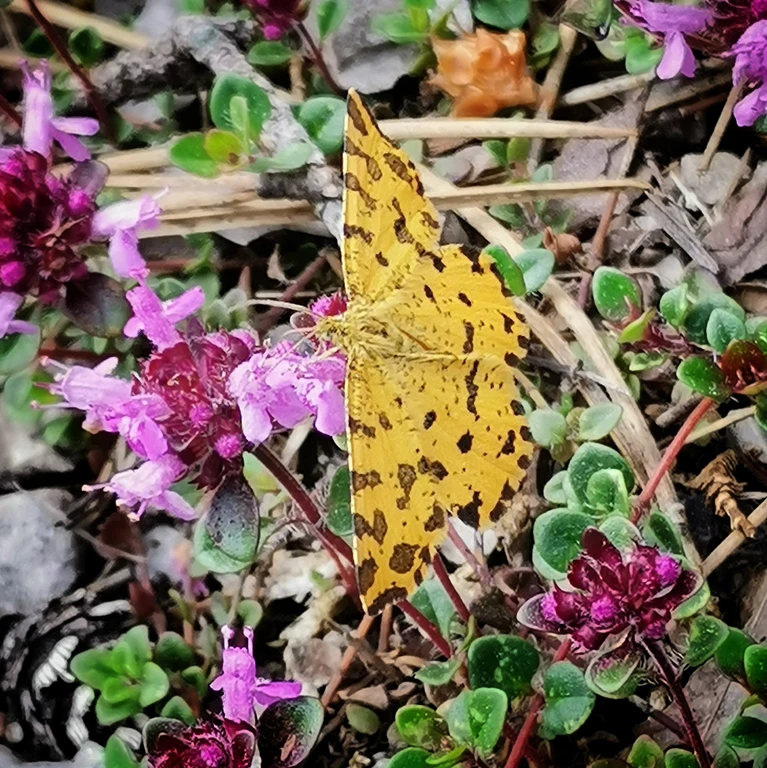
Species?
Pseudopanthera macularia
